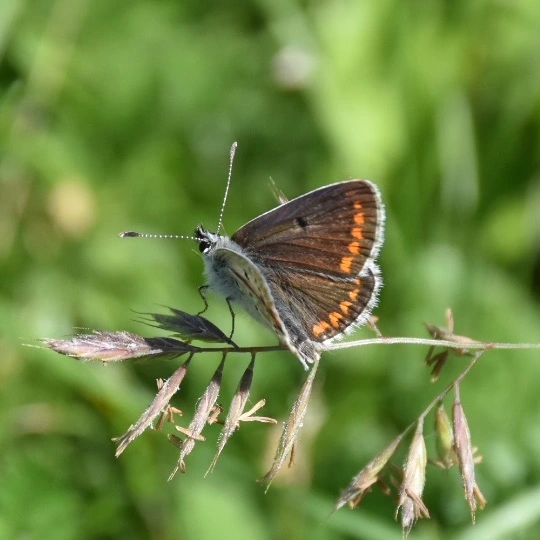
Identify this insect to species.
Aricia agestis/artaxerxes
